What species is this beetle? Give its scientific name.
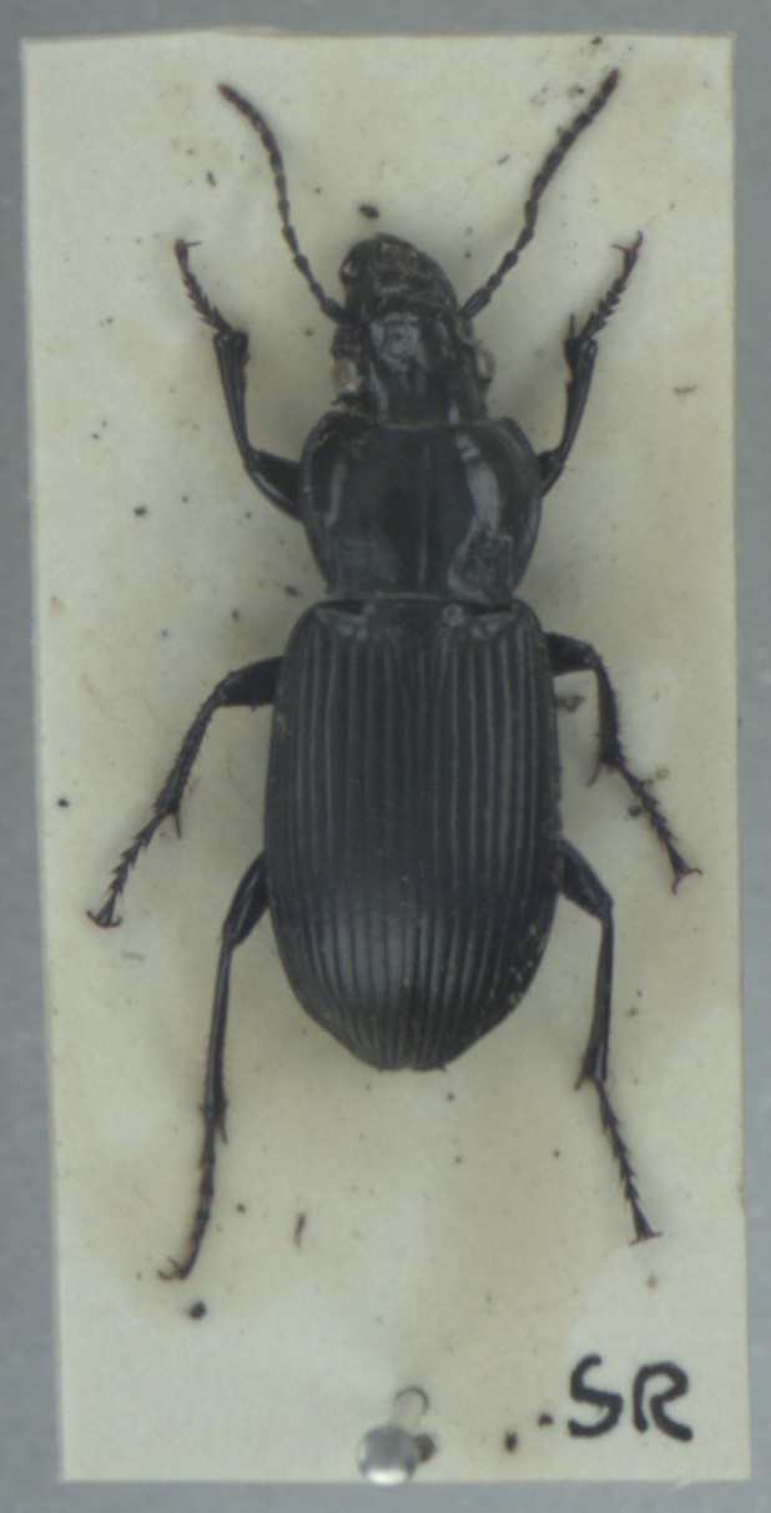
Pterostichus melanarius
